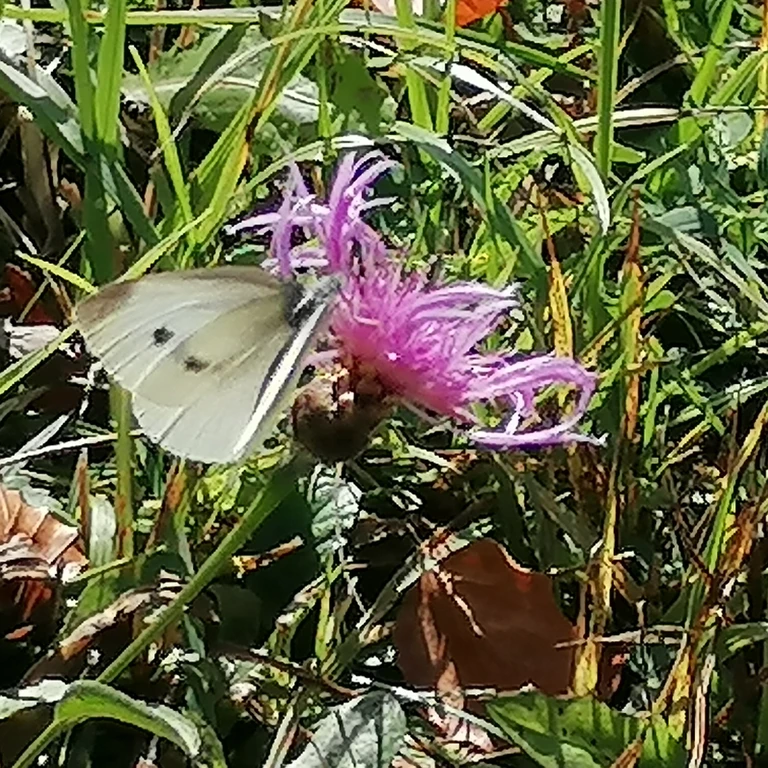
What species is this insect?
Pieris rapae
